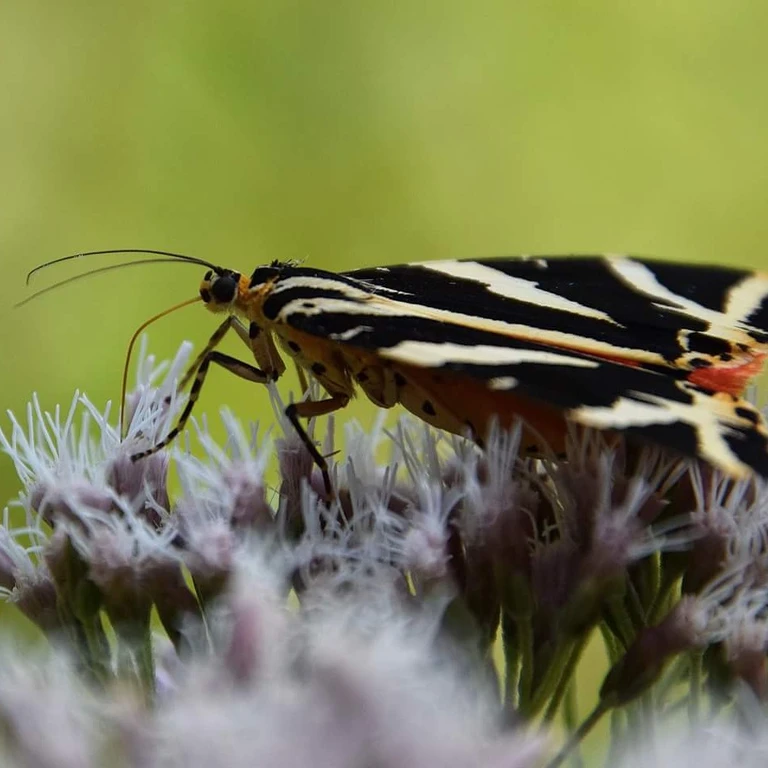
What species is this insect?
Euplagia quadripunctaria
